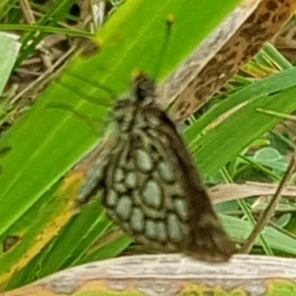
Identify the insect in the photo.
Heteropterus morpheus
